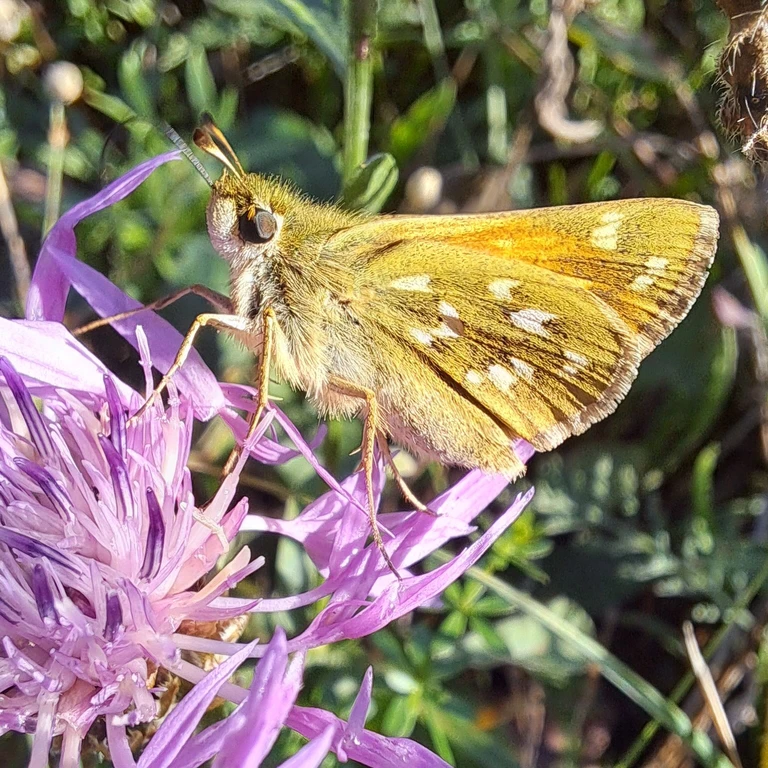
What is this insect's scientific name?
Hesperia comma
